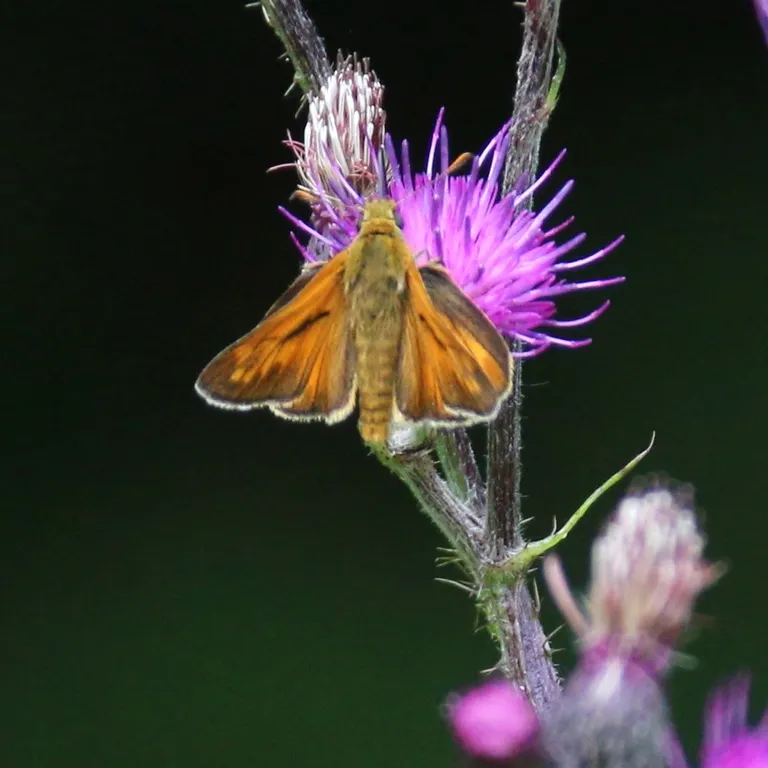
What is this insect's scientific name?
Ochlodes sylvanus (also Ochlodes venata)
